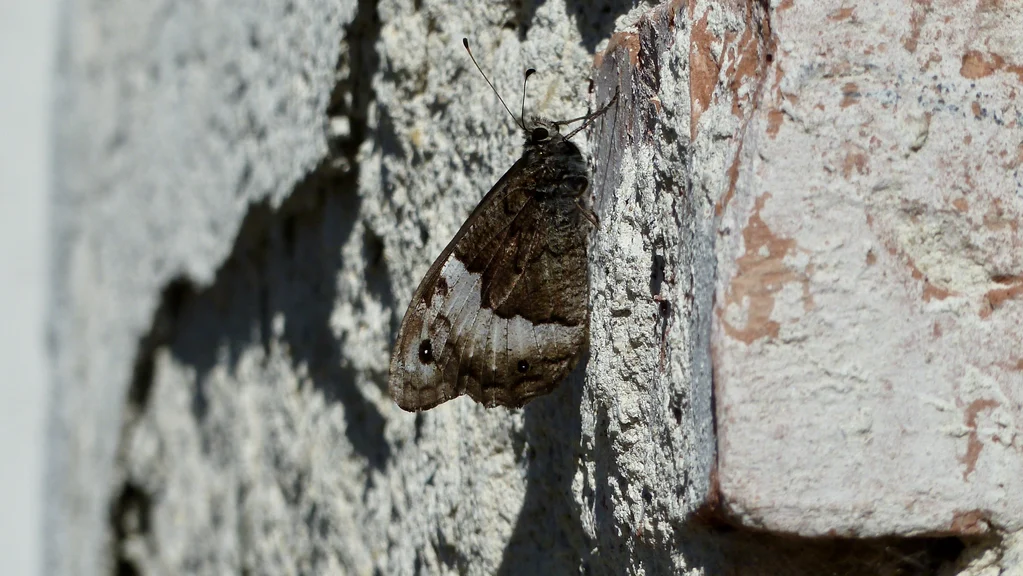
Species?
Hipparchia fagi
